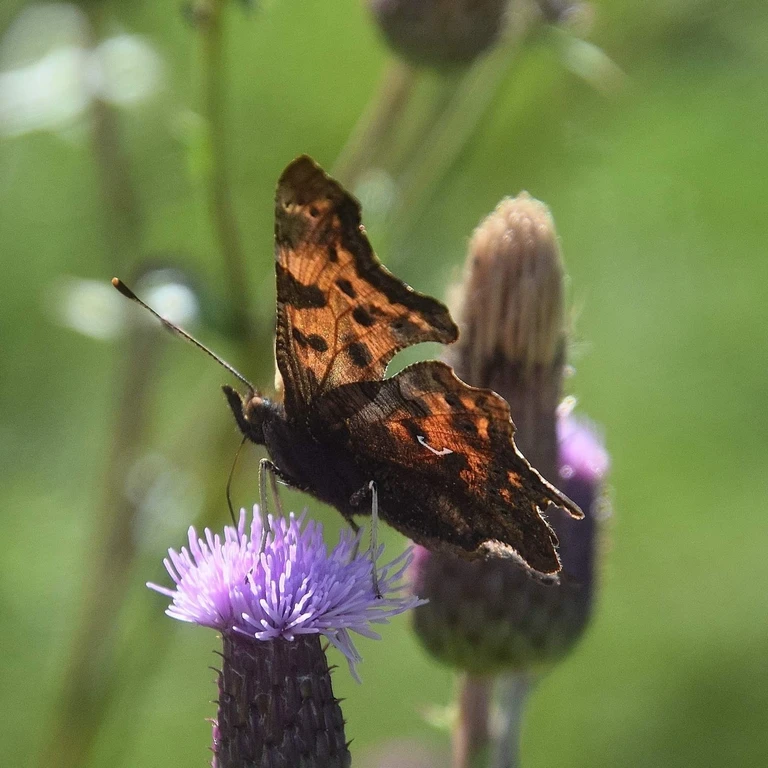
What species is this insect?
Polygonia c-album
